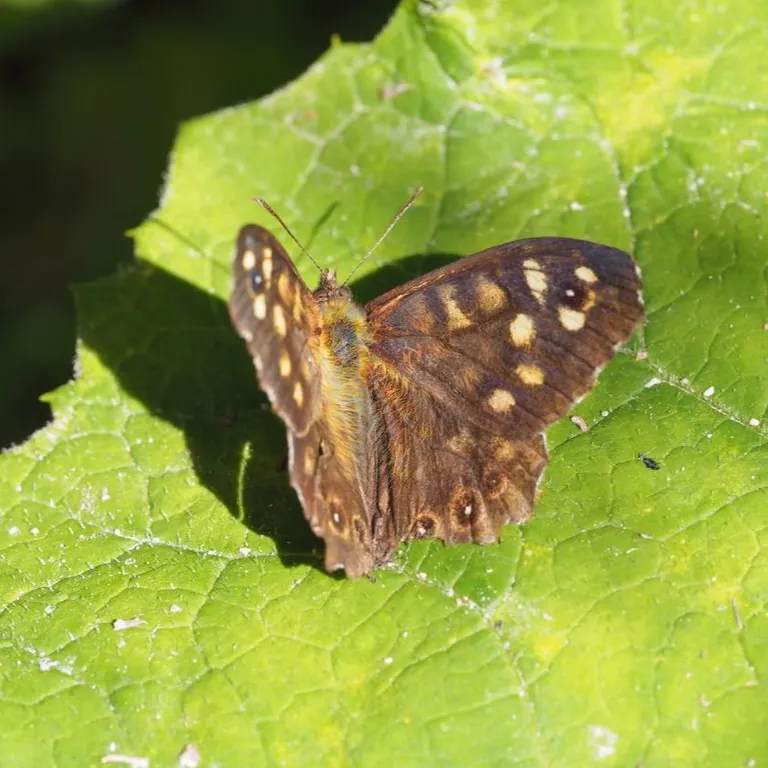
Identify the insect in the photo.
Pararge aegeria
